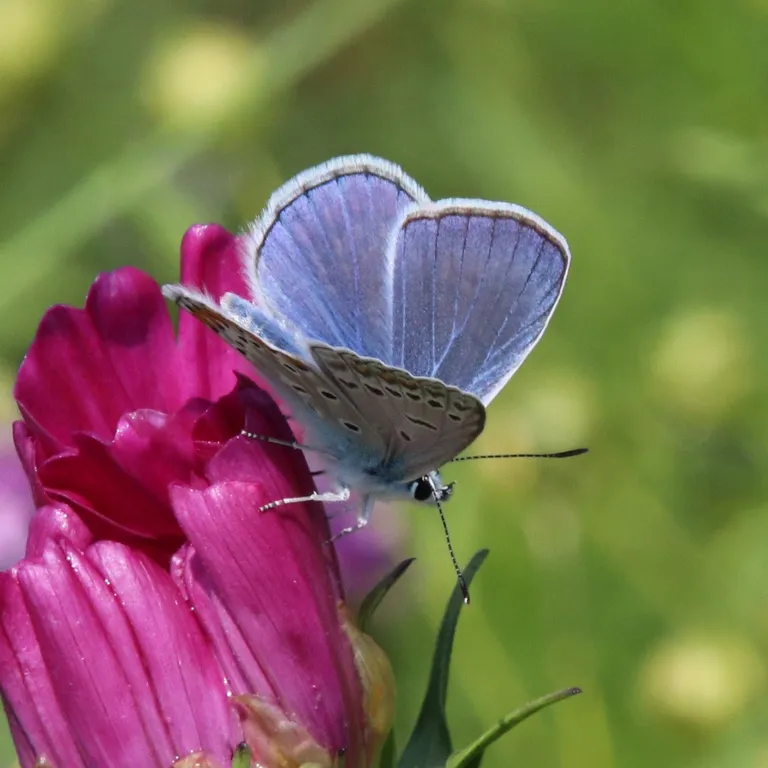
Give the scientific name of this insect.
Polyommatus icarus
